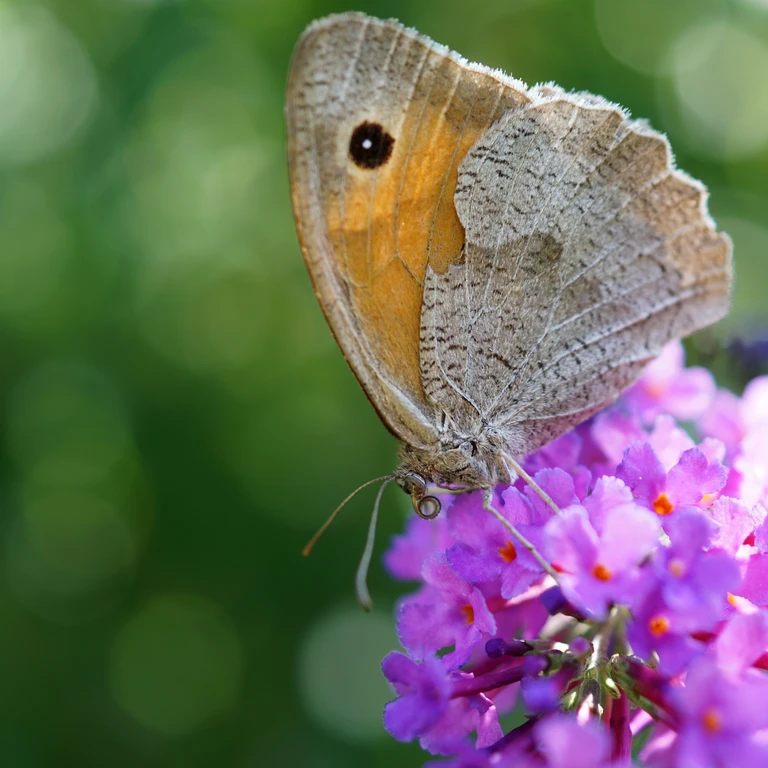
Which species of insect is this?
Maniola jurtina
